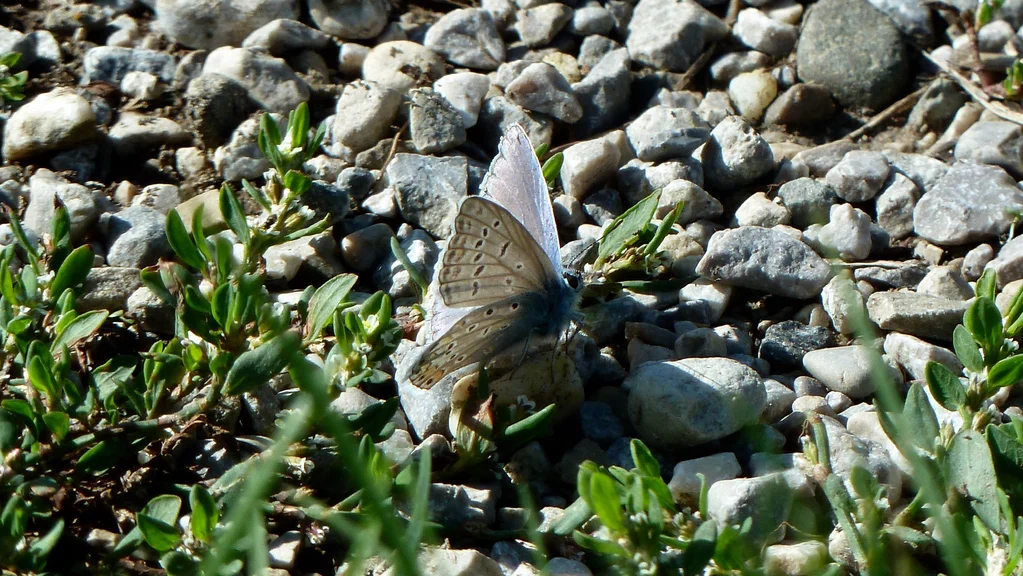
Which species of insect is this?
Polyommatus icarus
